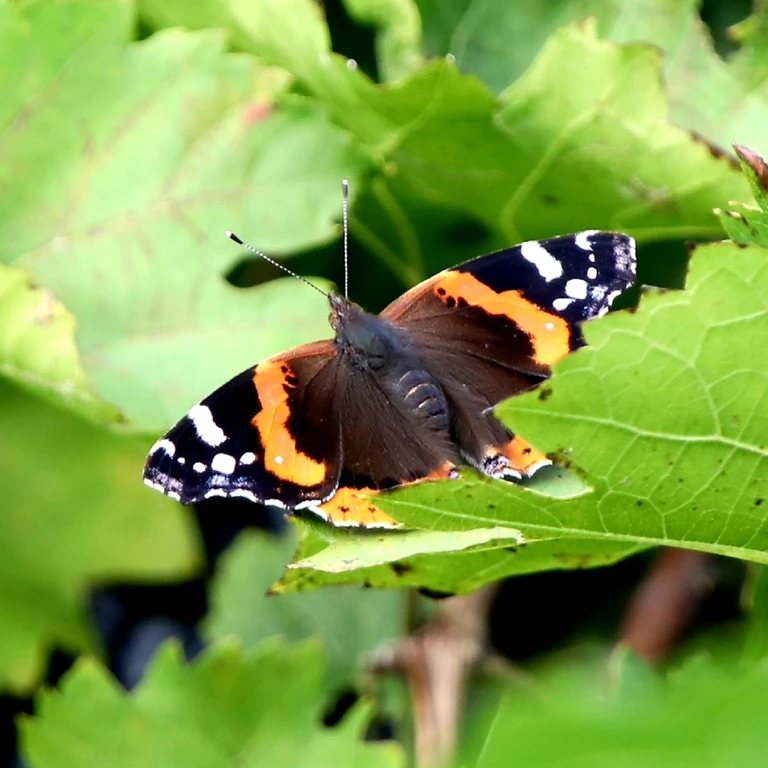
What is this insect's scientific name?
Vanessa atalanta
